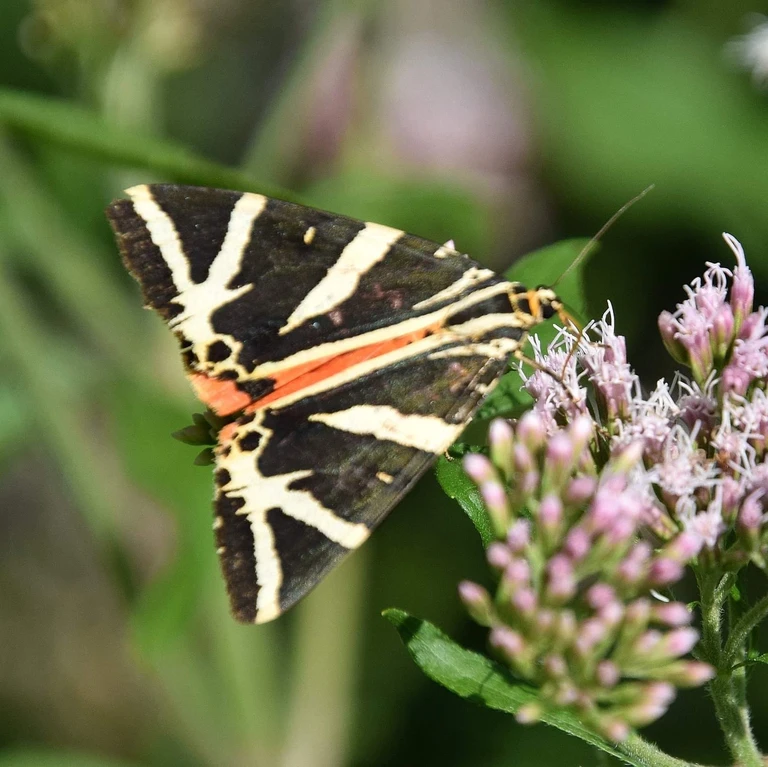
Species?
Euplagia quadripunctaria
